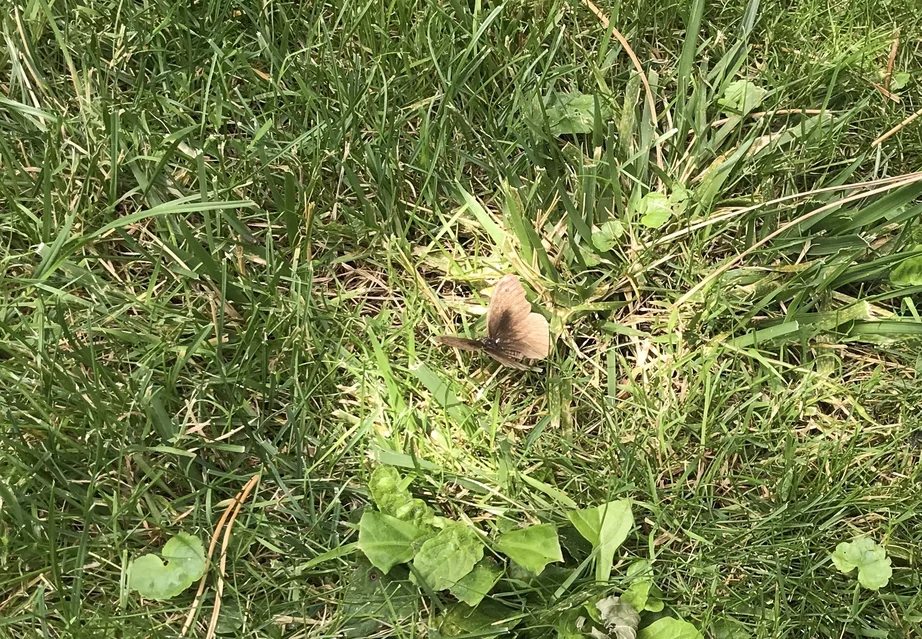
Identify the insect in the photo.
Maniola jurtina
